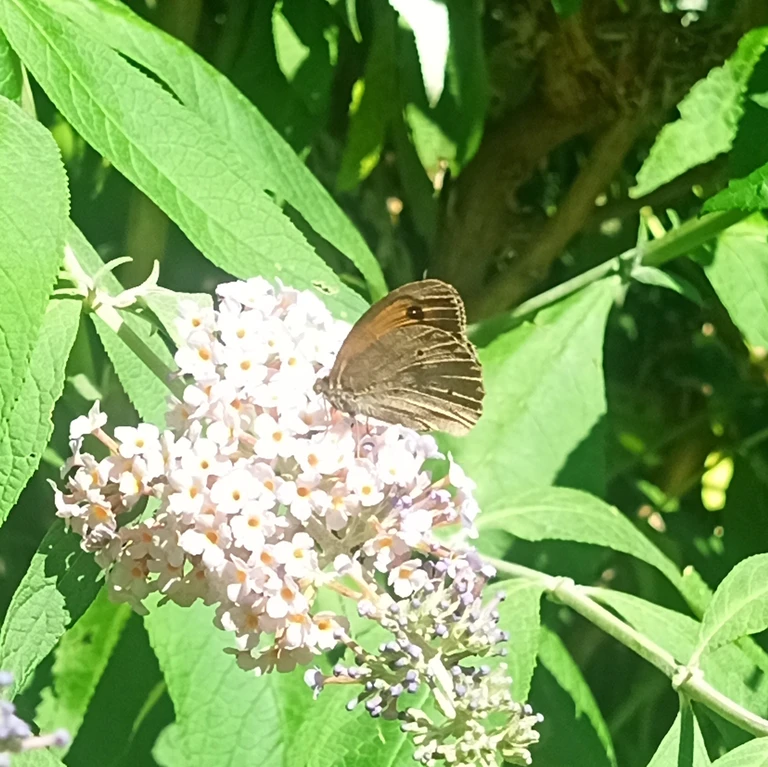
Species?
Maniola jurtina
